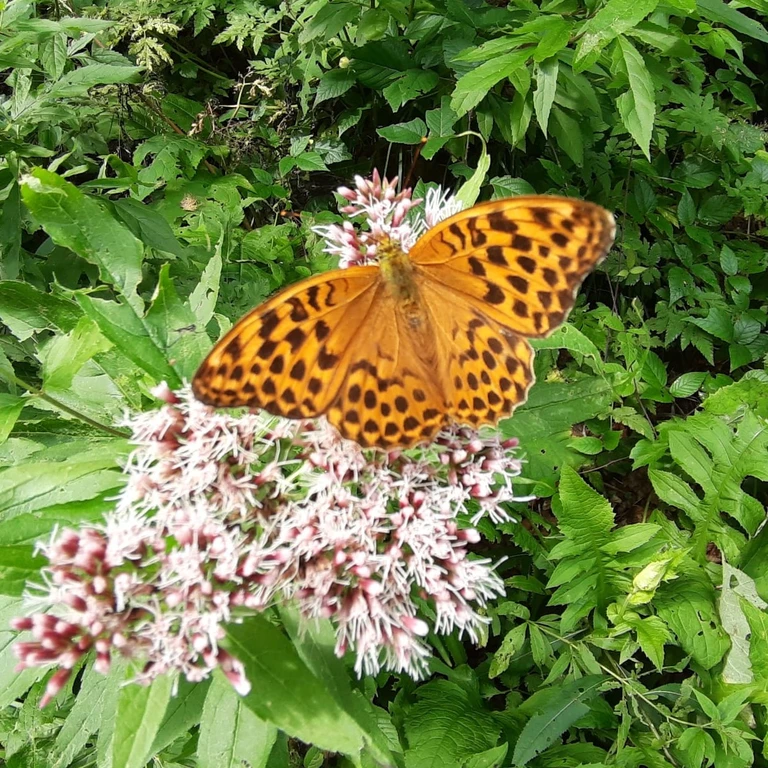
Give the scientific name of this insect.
Argynnis paphia
